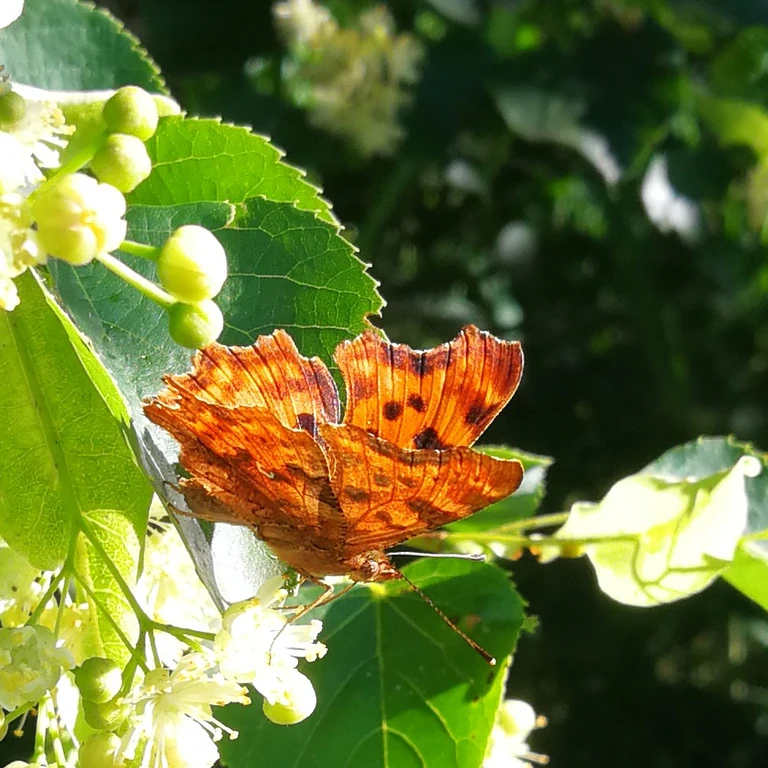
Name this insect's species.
Polygonia c-album
